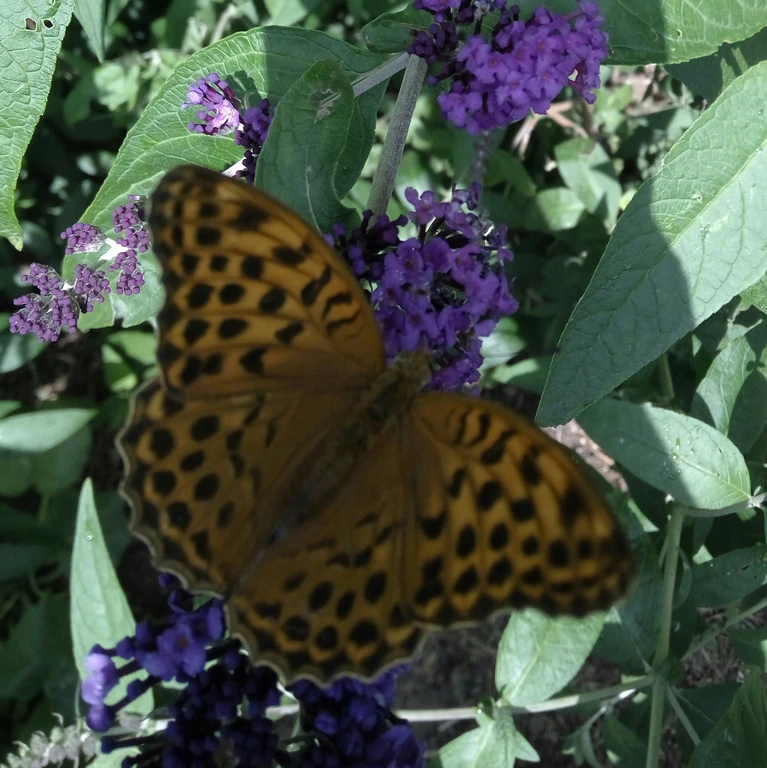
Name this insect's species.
Argynnis paphia
